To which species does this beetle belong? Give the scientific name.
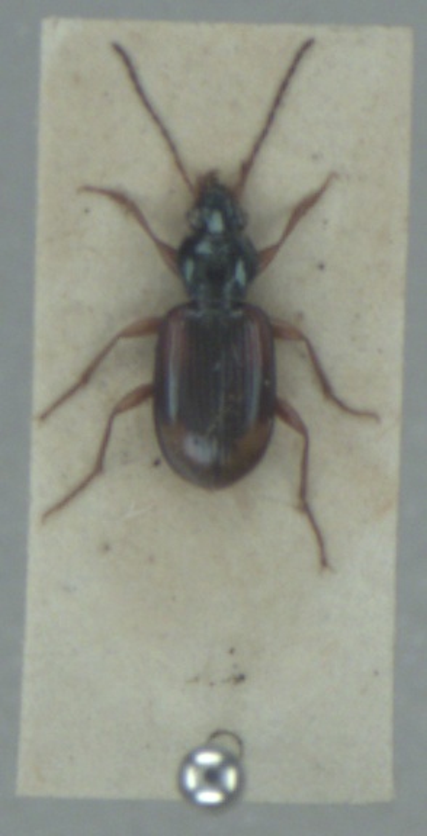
Bembidion tetracolum
